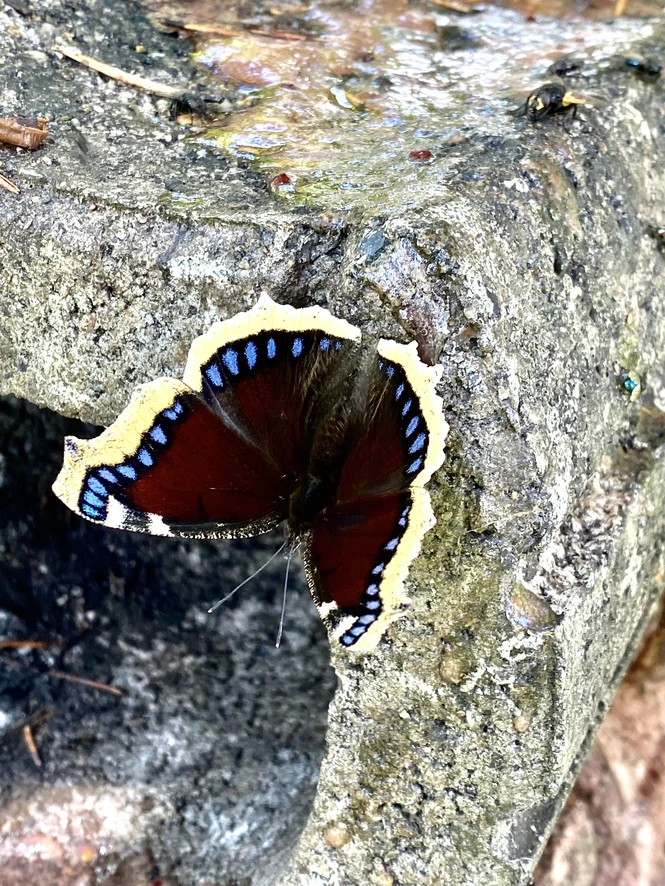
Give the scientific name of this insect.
Nymphalis antiopa
